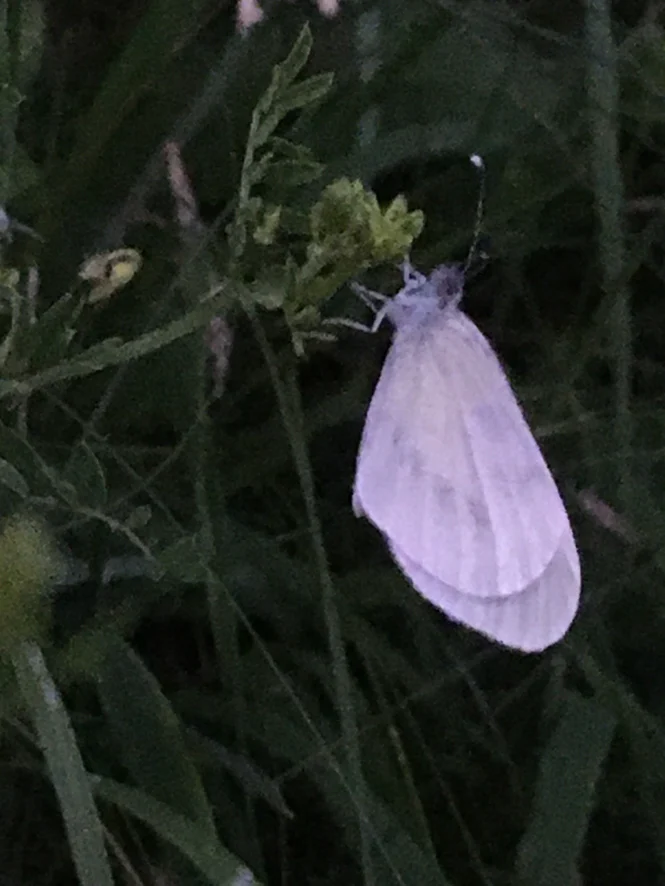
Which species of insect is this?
Leptidea sinapis/juvernica
